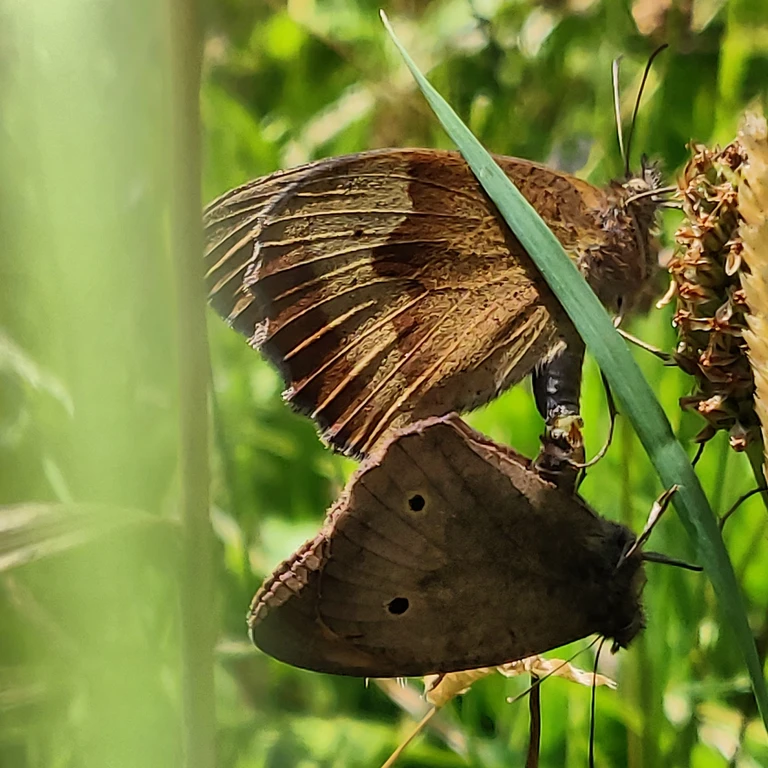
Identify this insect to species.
Maniola jurtina
